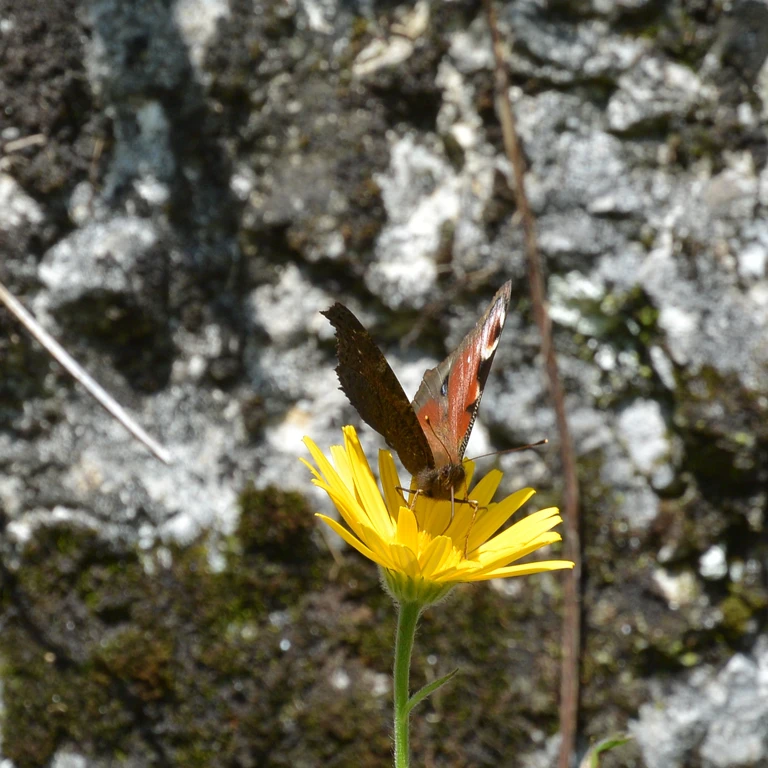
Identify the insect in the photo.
Aglais io
